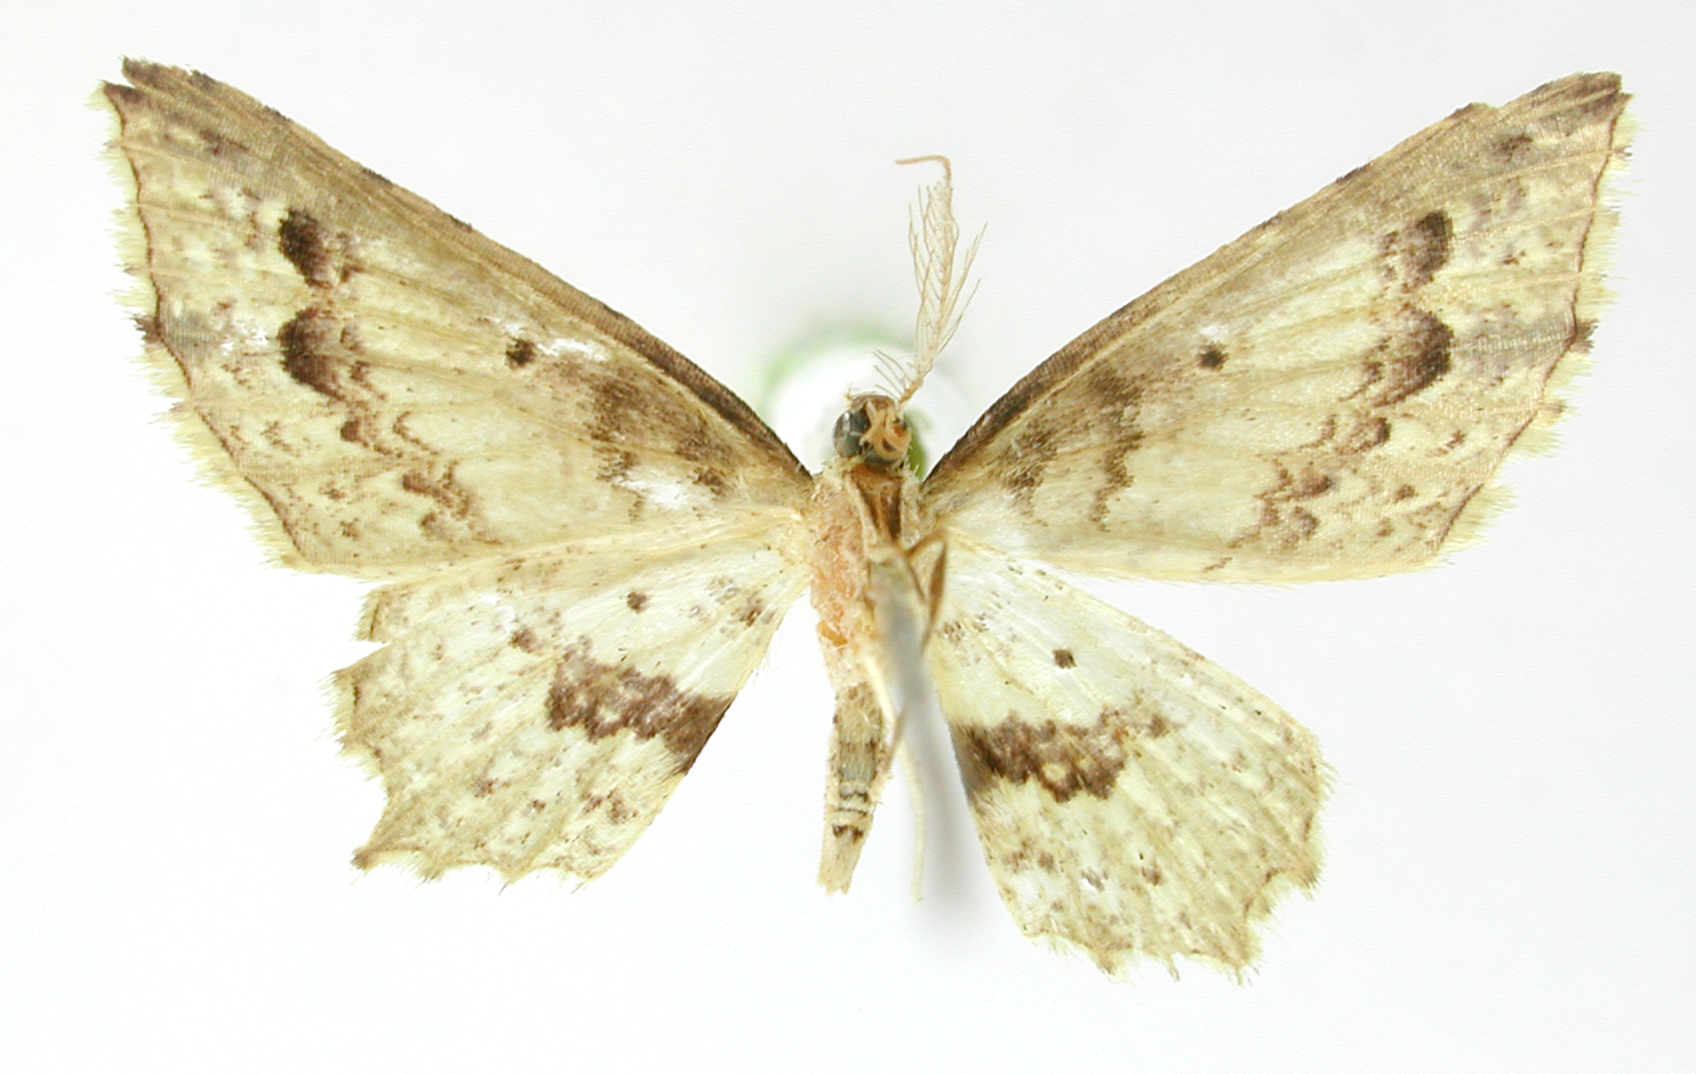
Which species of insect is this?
Cambogia bolana
